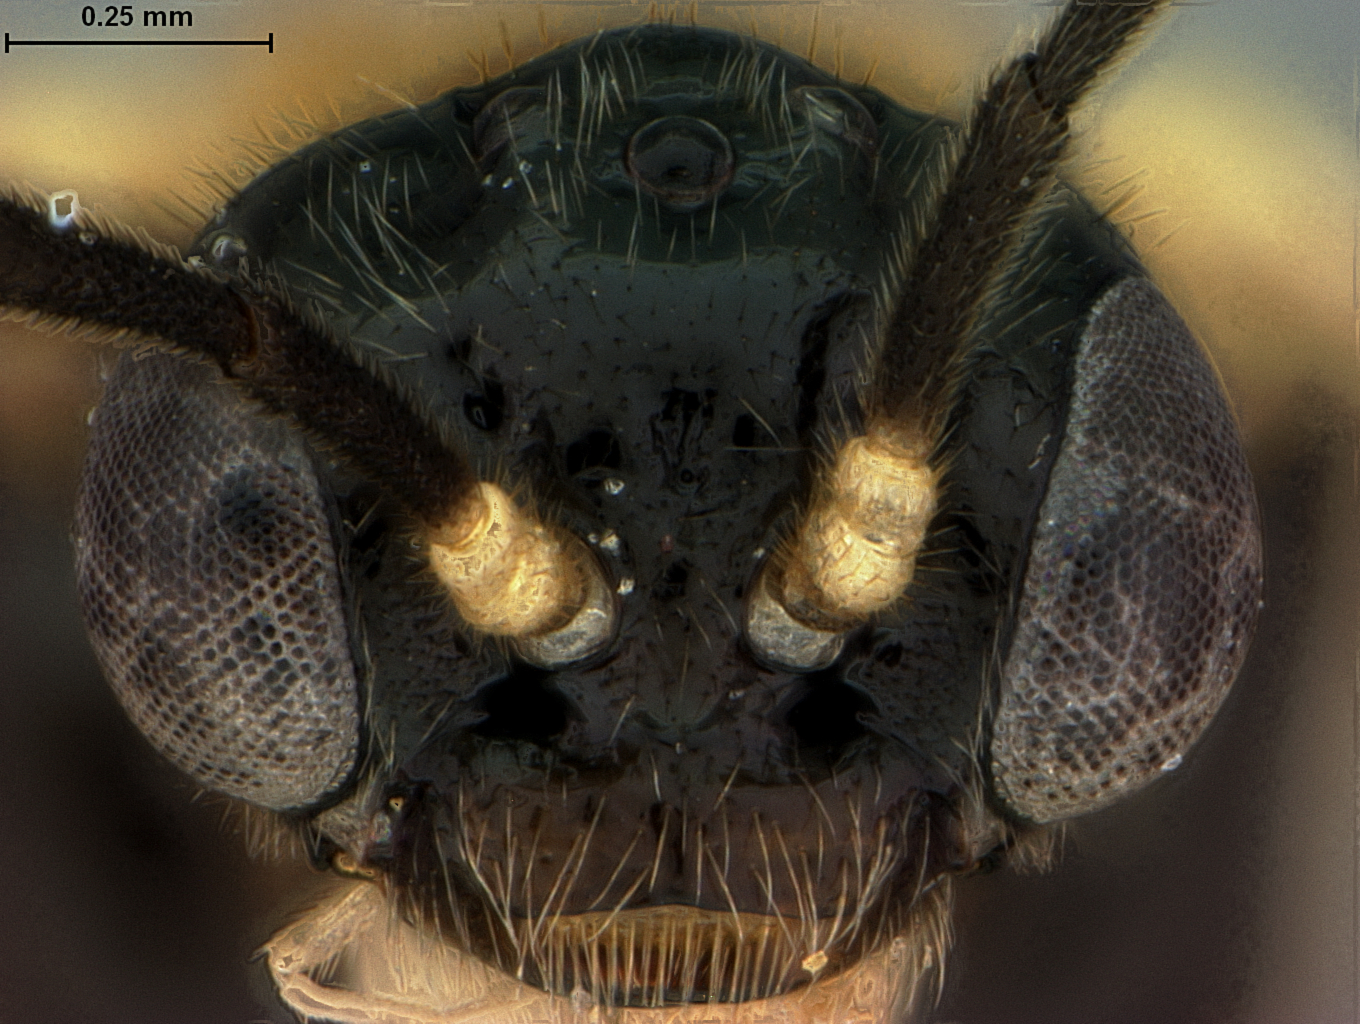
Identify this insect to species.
Metallus ochreus
